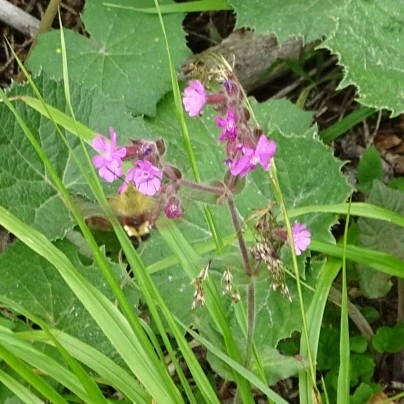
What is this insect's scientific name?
Hemaris fuciformis
